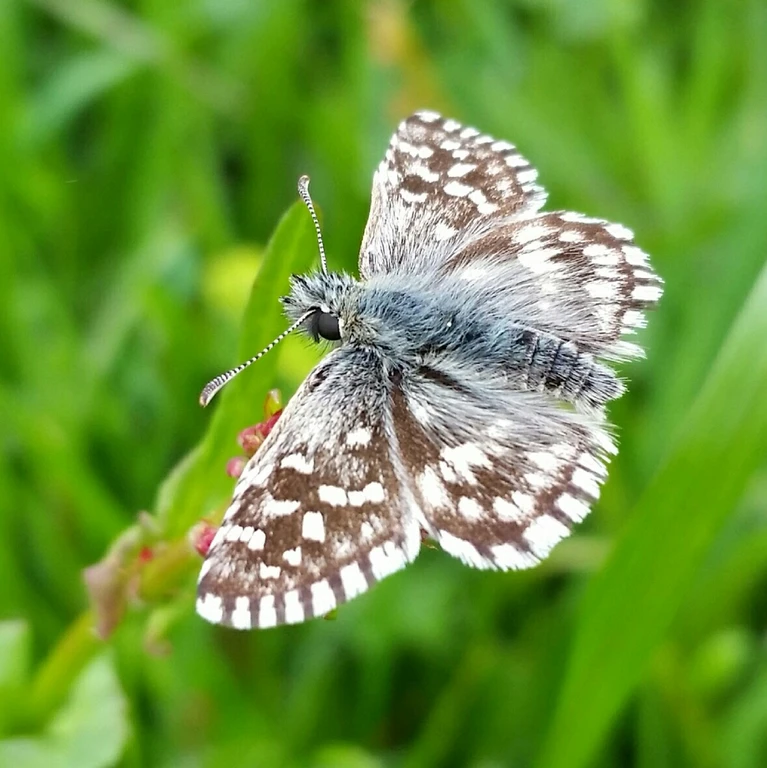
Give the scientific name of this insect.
Pyrgus malvae
